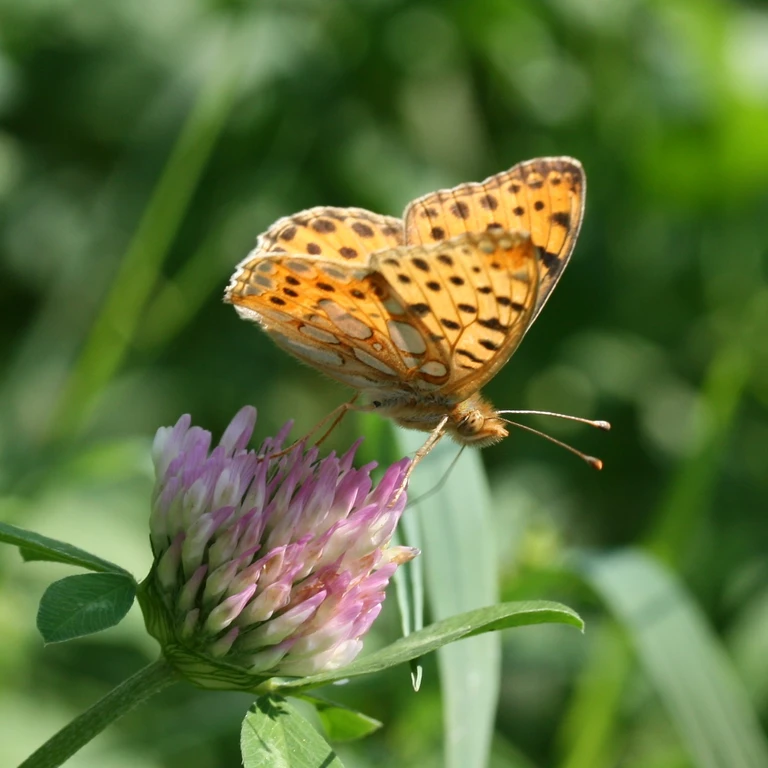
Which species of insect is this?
Issoria lathonia
